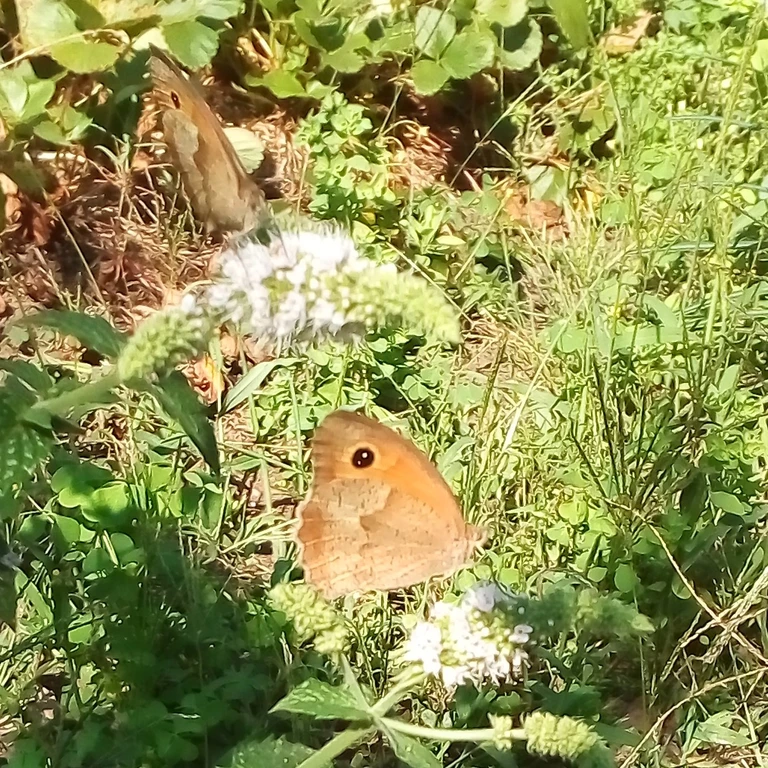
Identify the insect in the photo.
Maniola jurtina
